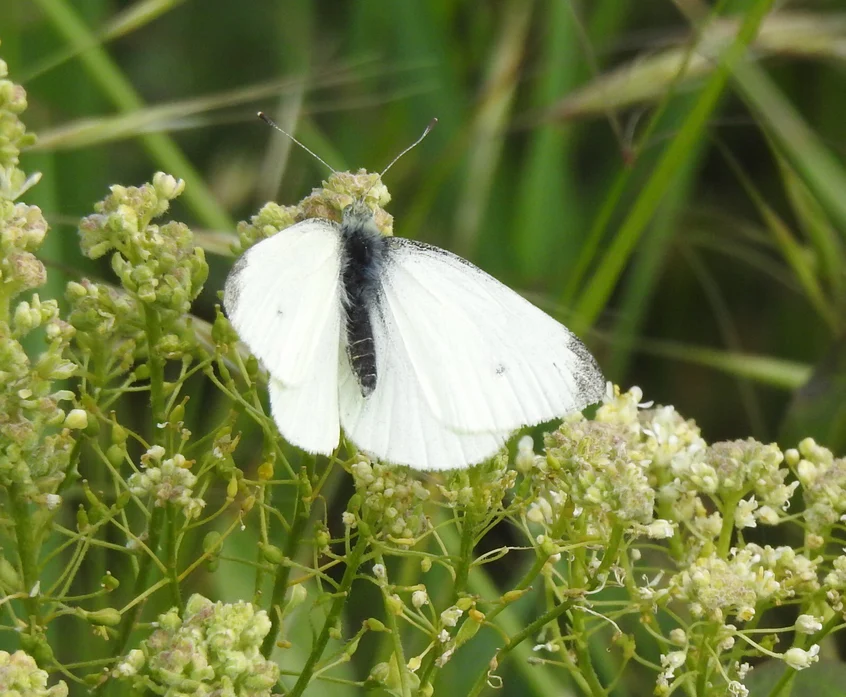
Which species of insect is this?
Pieris rapae
